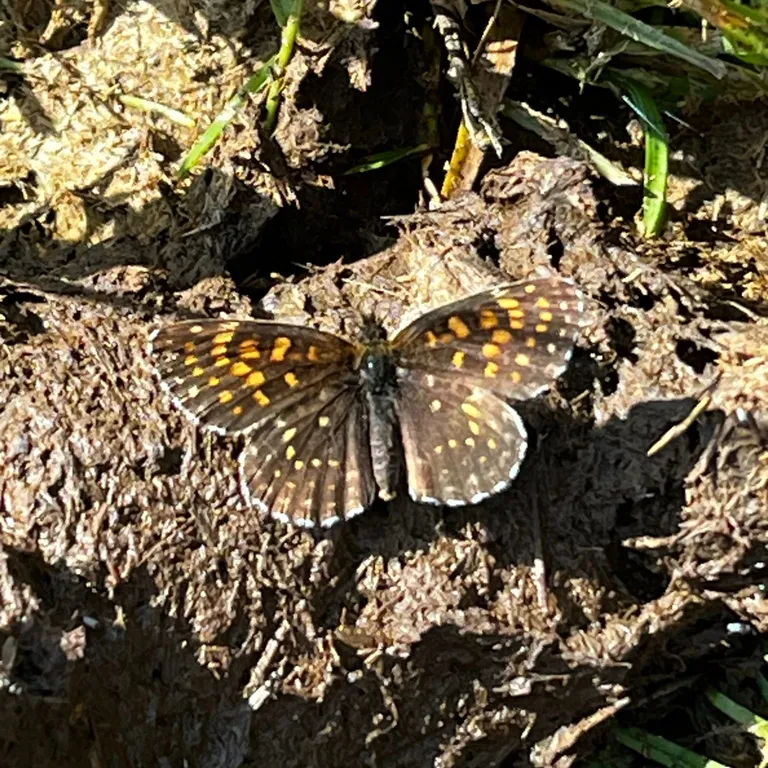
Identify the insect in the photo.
Melitaea diamina
